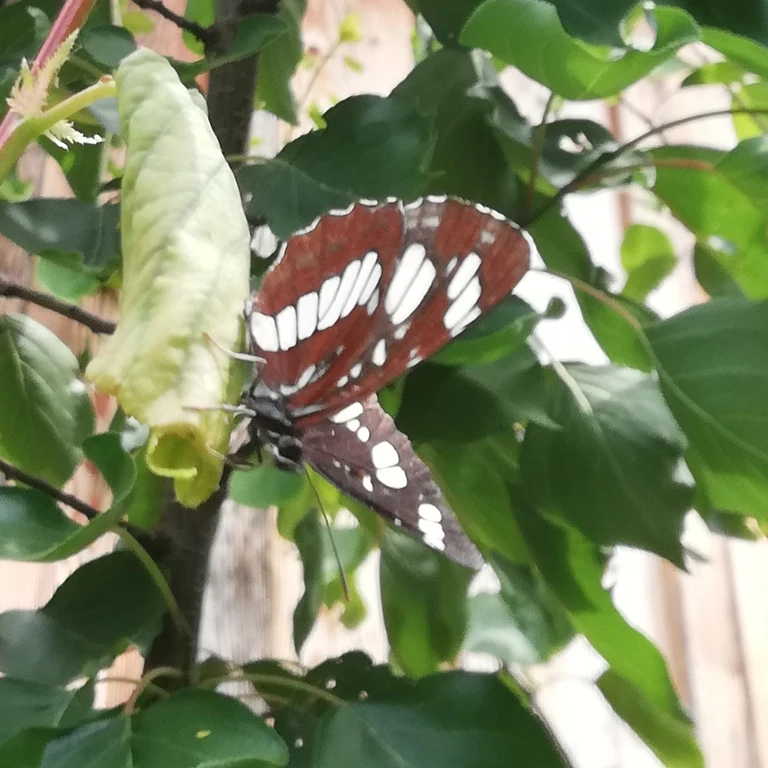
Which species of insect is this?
Neptis rivularis
